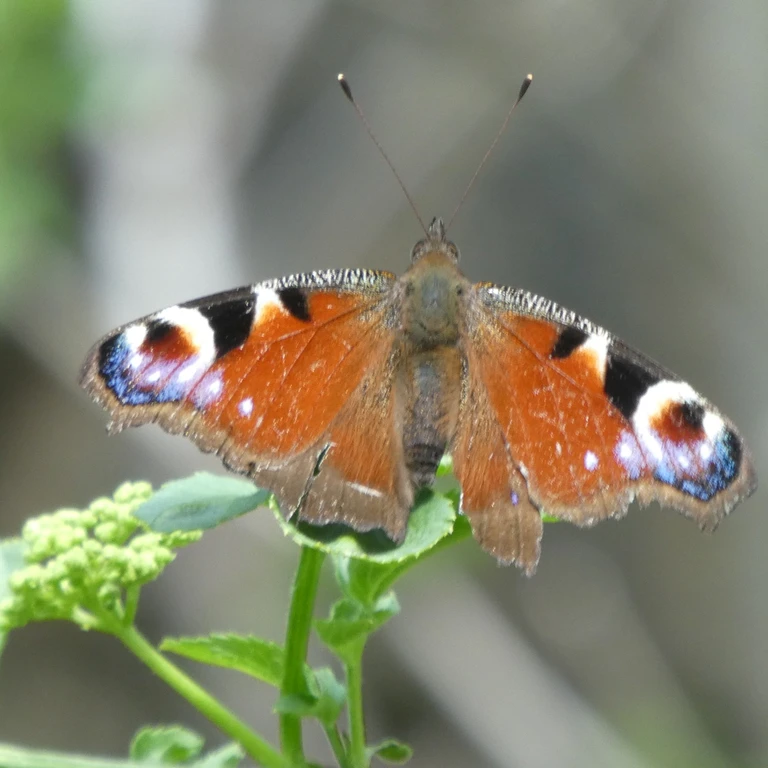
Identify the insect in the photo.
Aglais io
